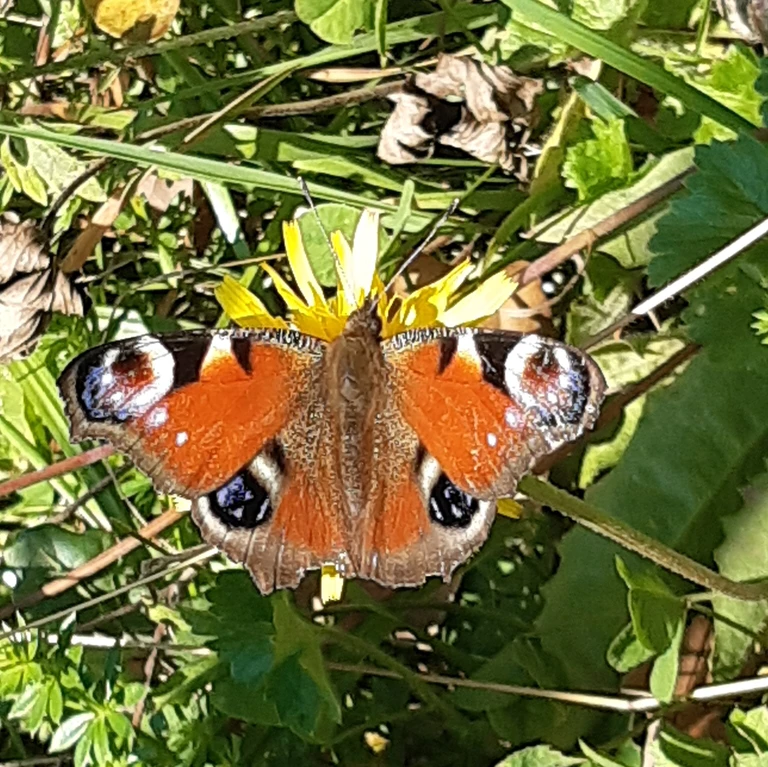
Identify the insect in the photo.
Aglais io
